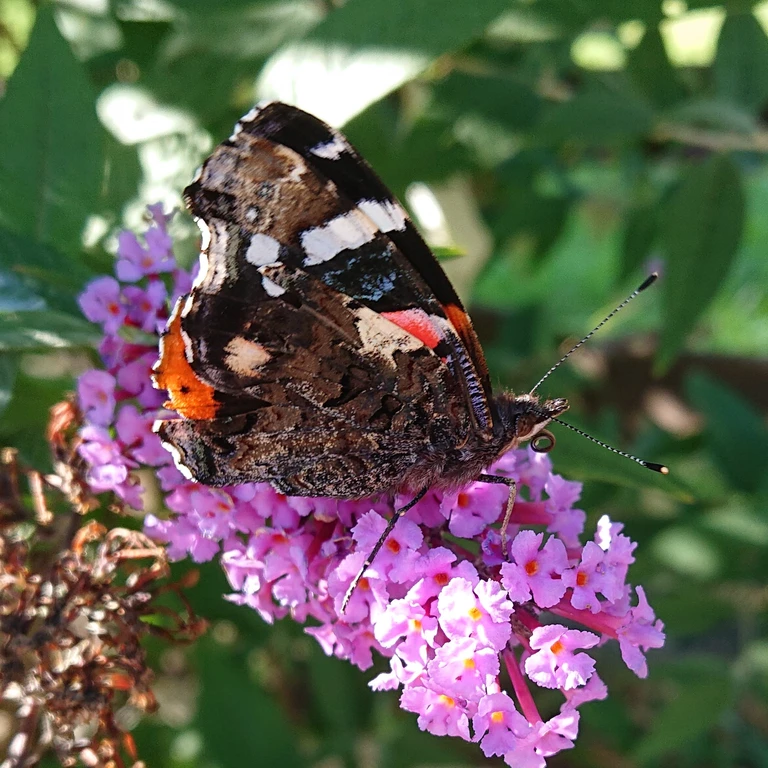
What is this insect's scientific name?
Vanessa atalanta
